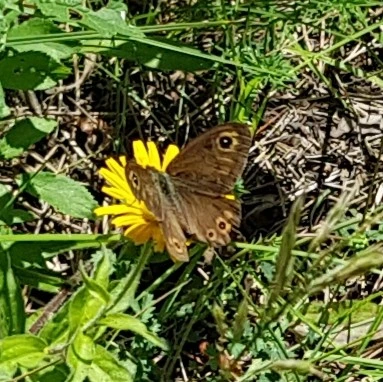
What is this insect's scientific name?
Lasiommata maera (also Pararge maera)
